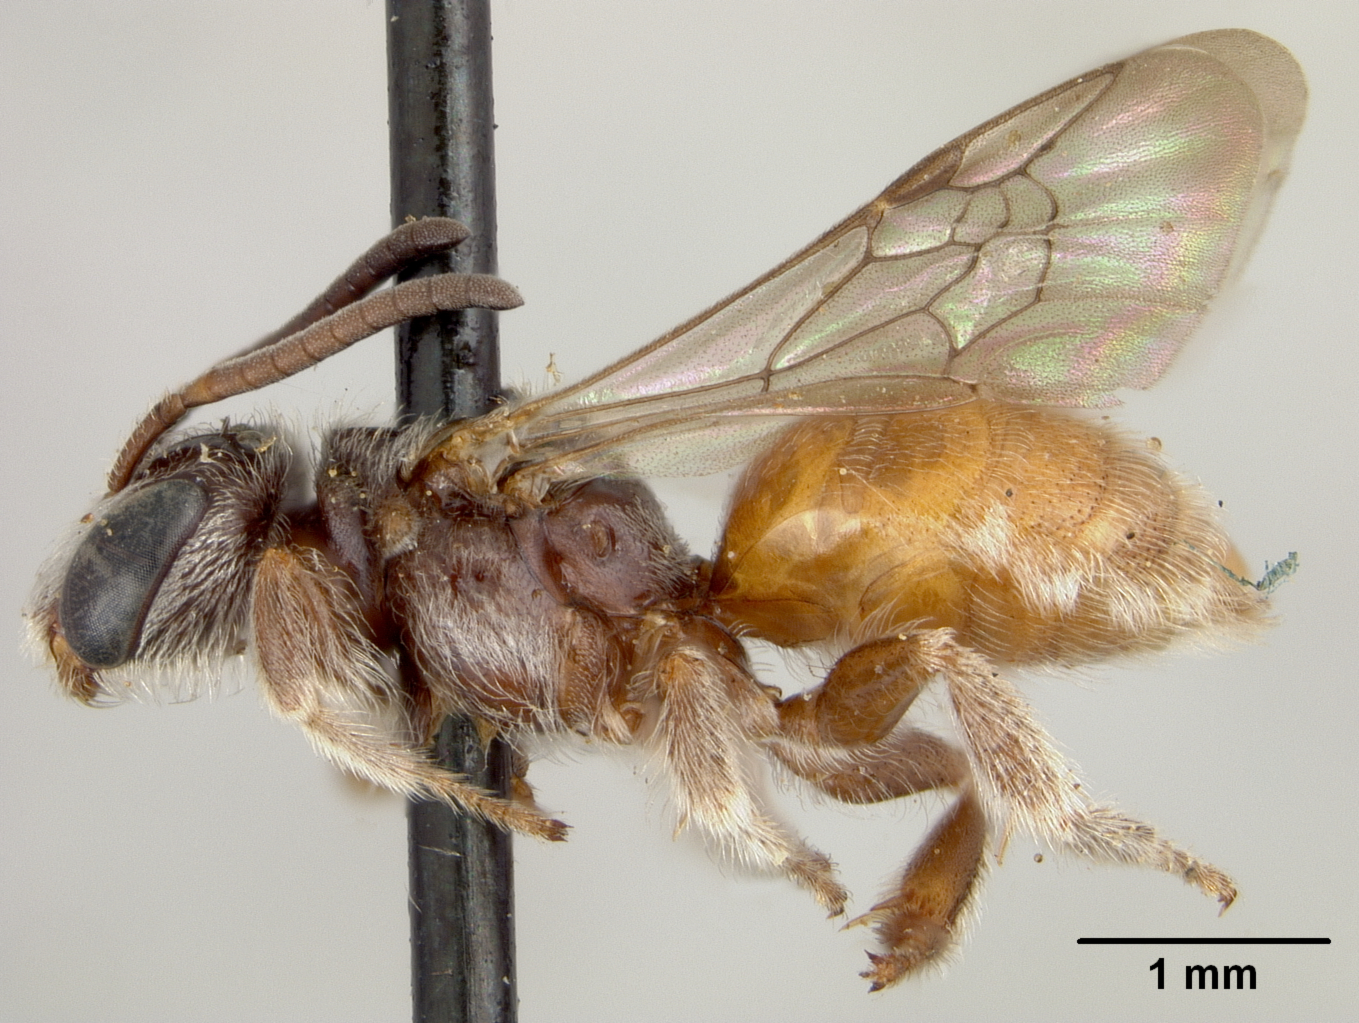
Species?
Nomada heleniella
